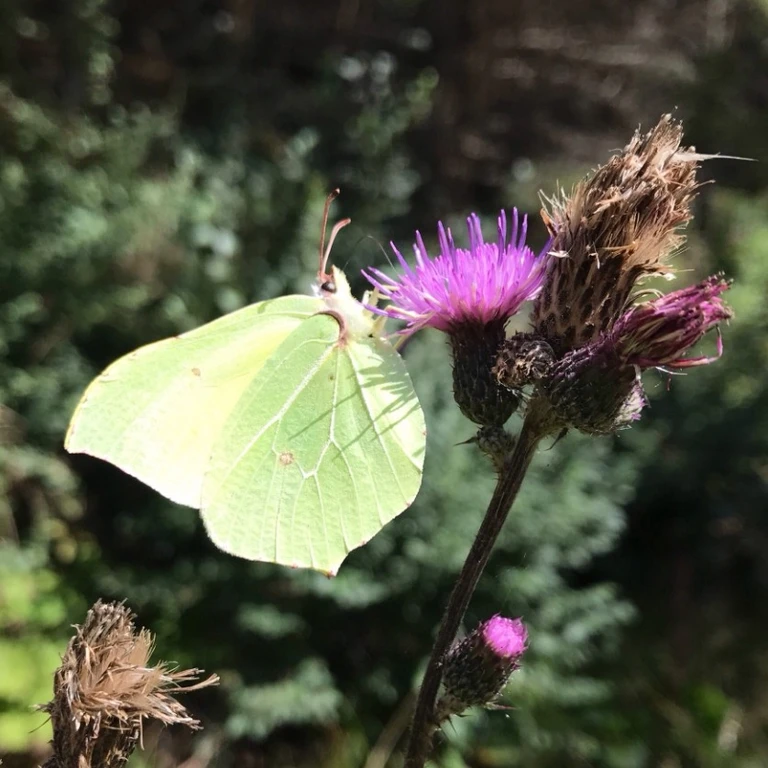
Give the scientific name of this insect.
Gonepteryx rhamni
